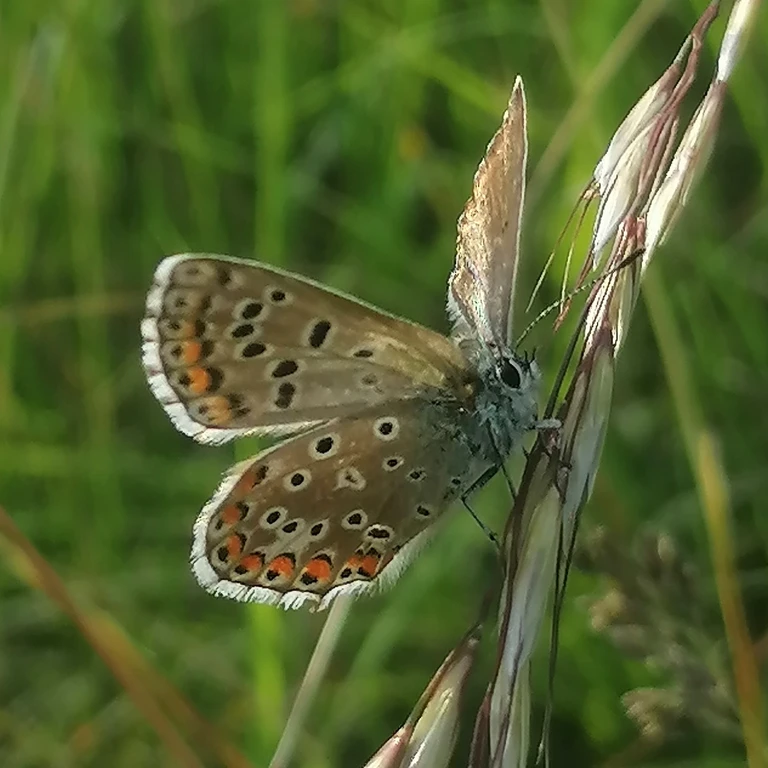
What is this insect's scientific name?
Lysandra bellargus
